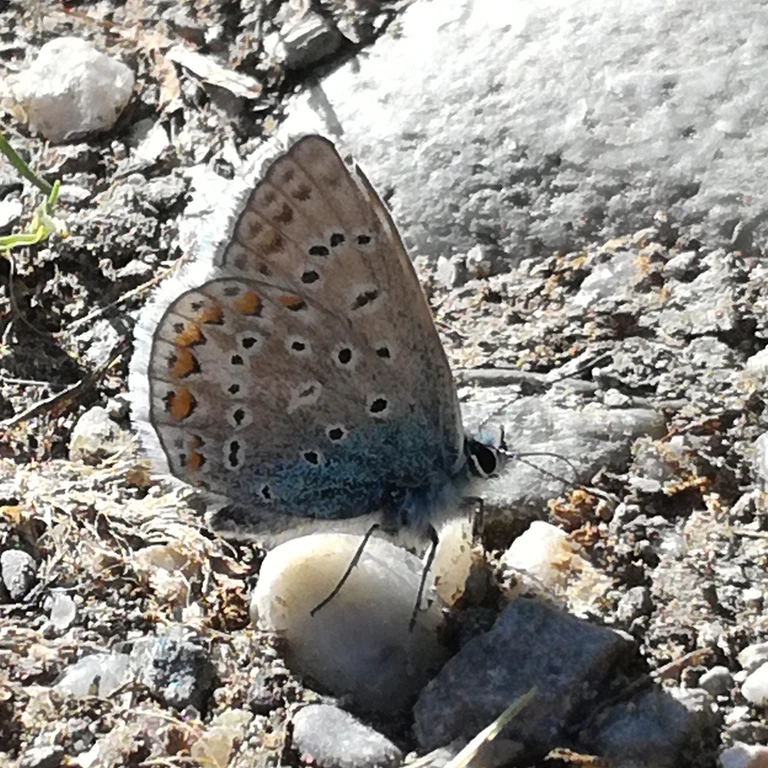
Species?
Polyommatus icarus
